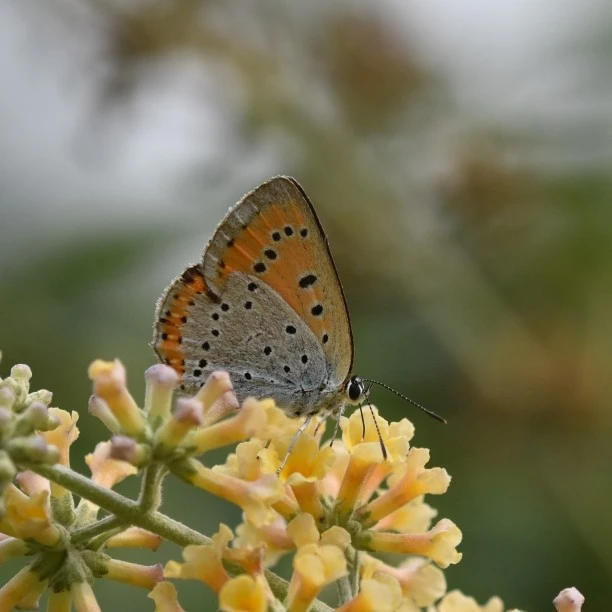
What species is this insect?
Lycaena dispar
